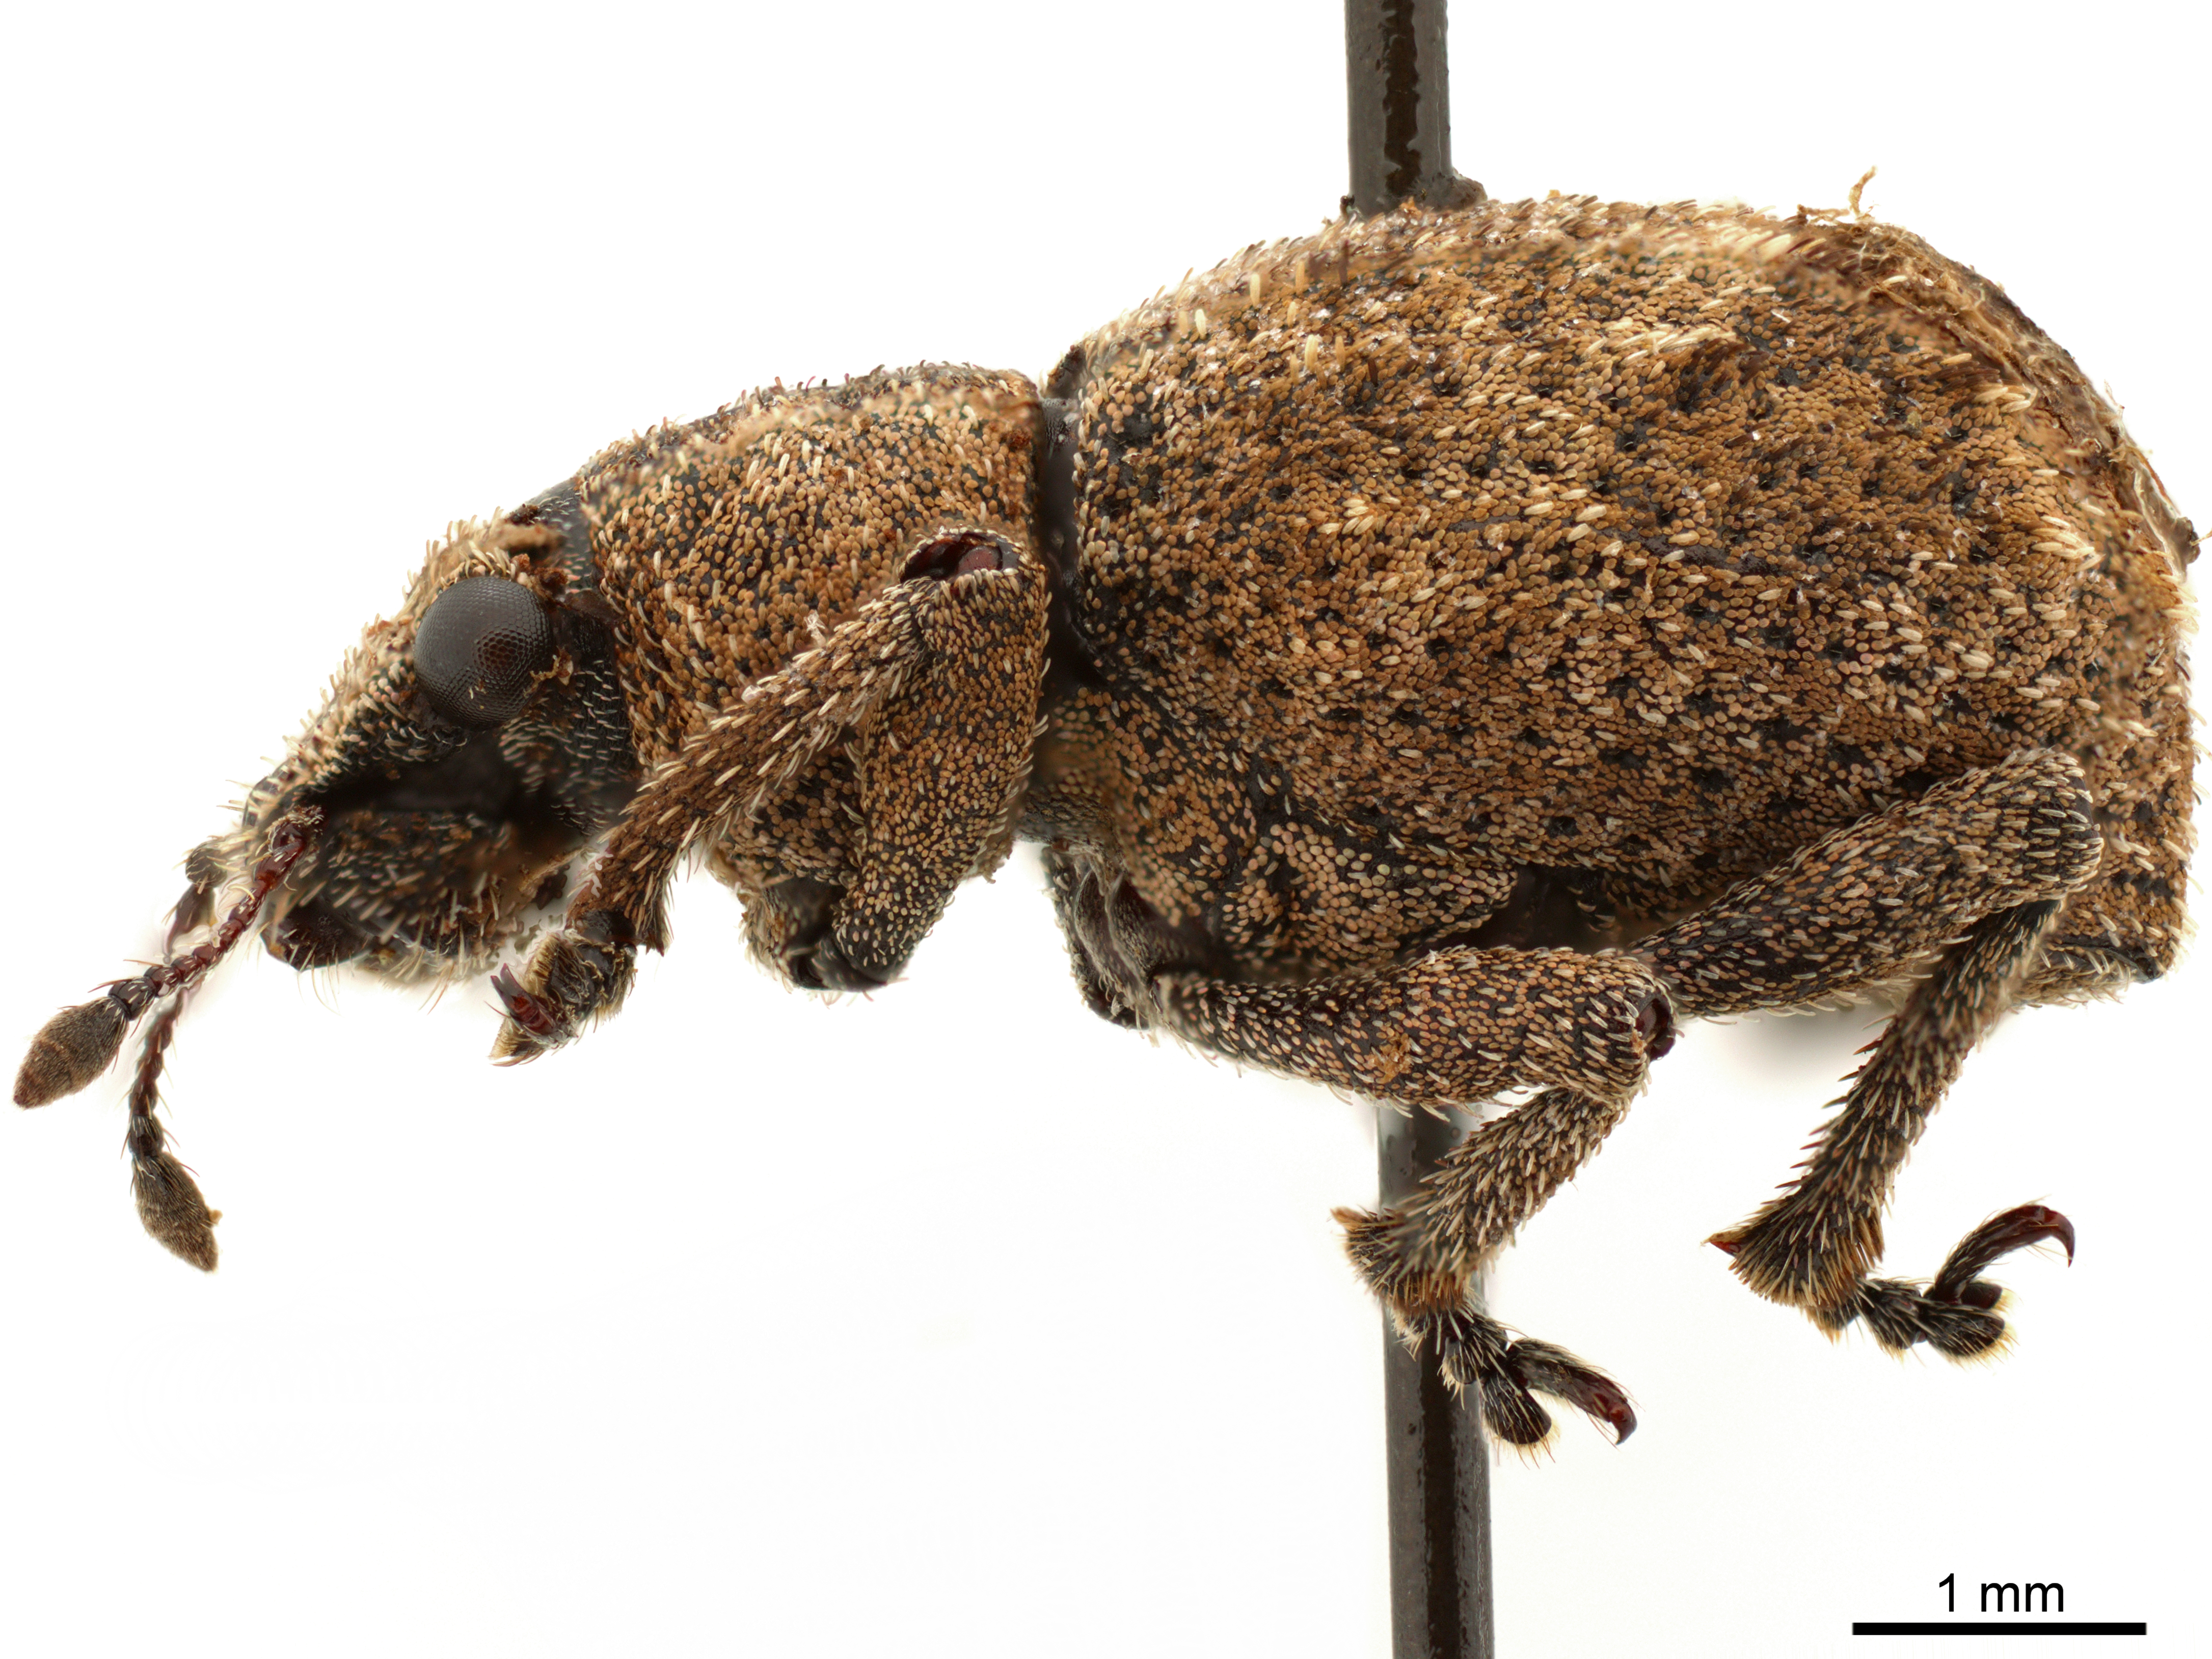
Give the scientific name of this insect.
Blosyrus obliquatus
